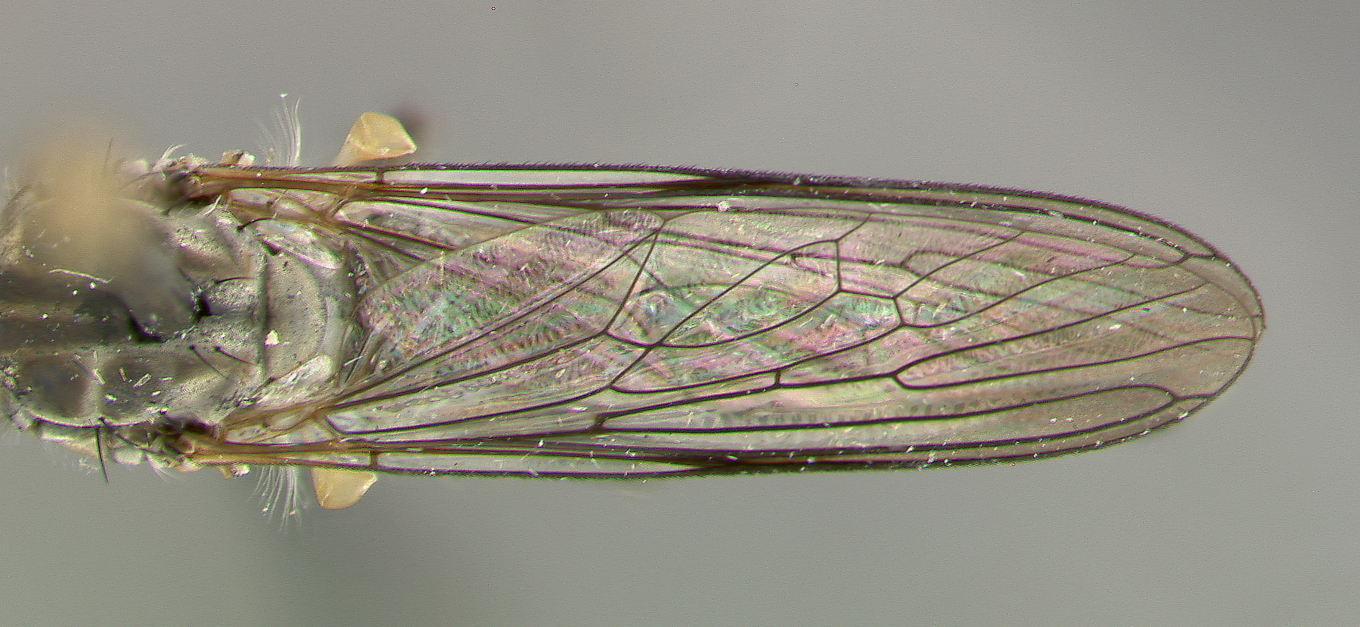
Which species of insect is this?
Ommatius hanebrinki
